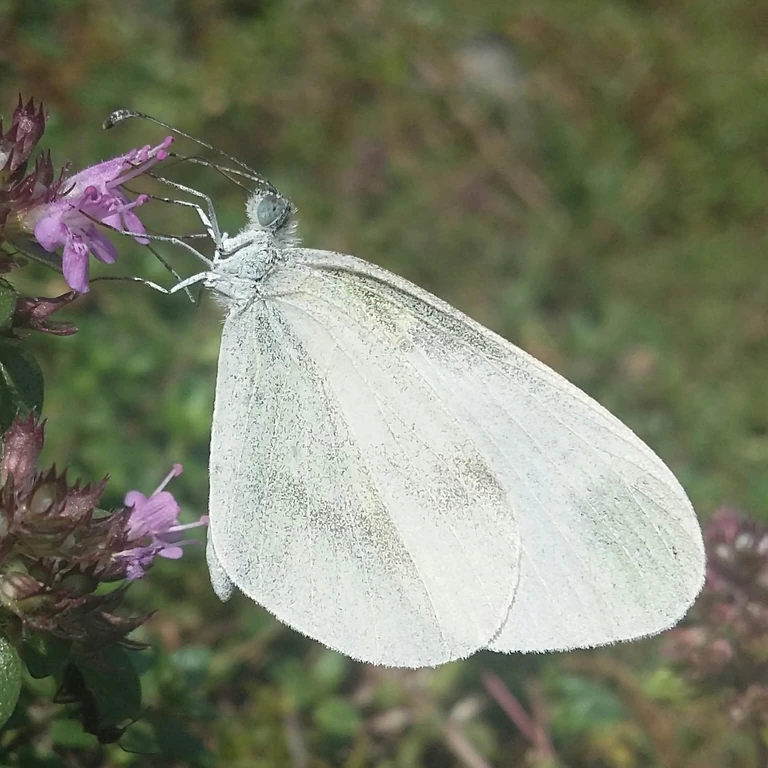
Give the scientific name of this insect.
Leptidea sinapis/juvernica
